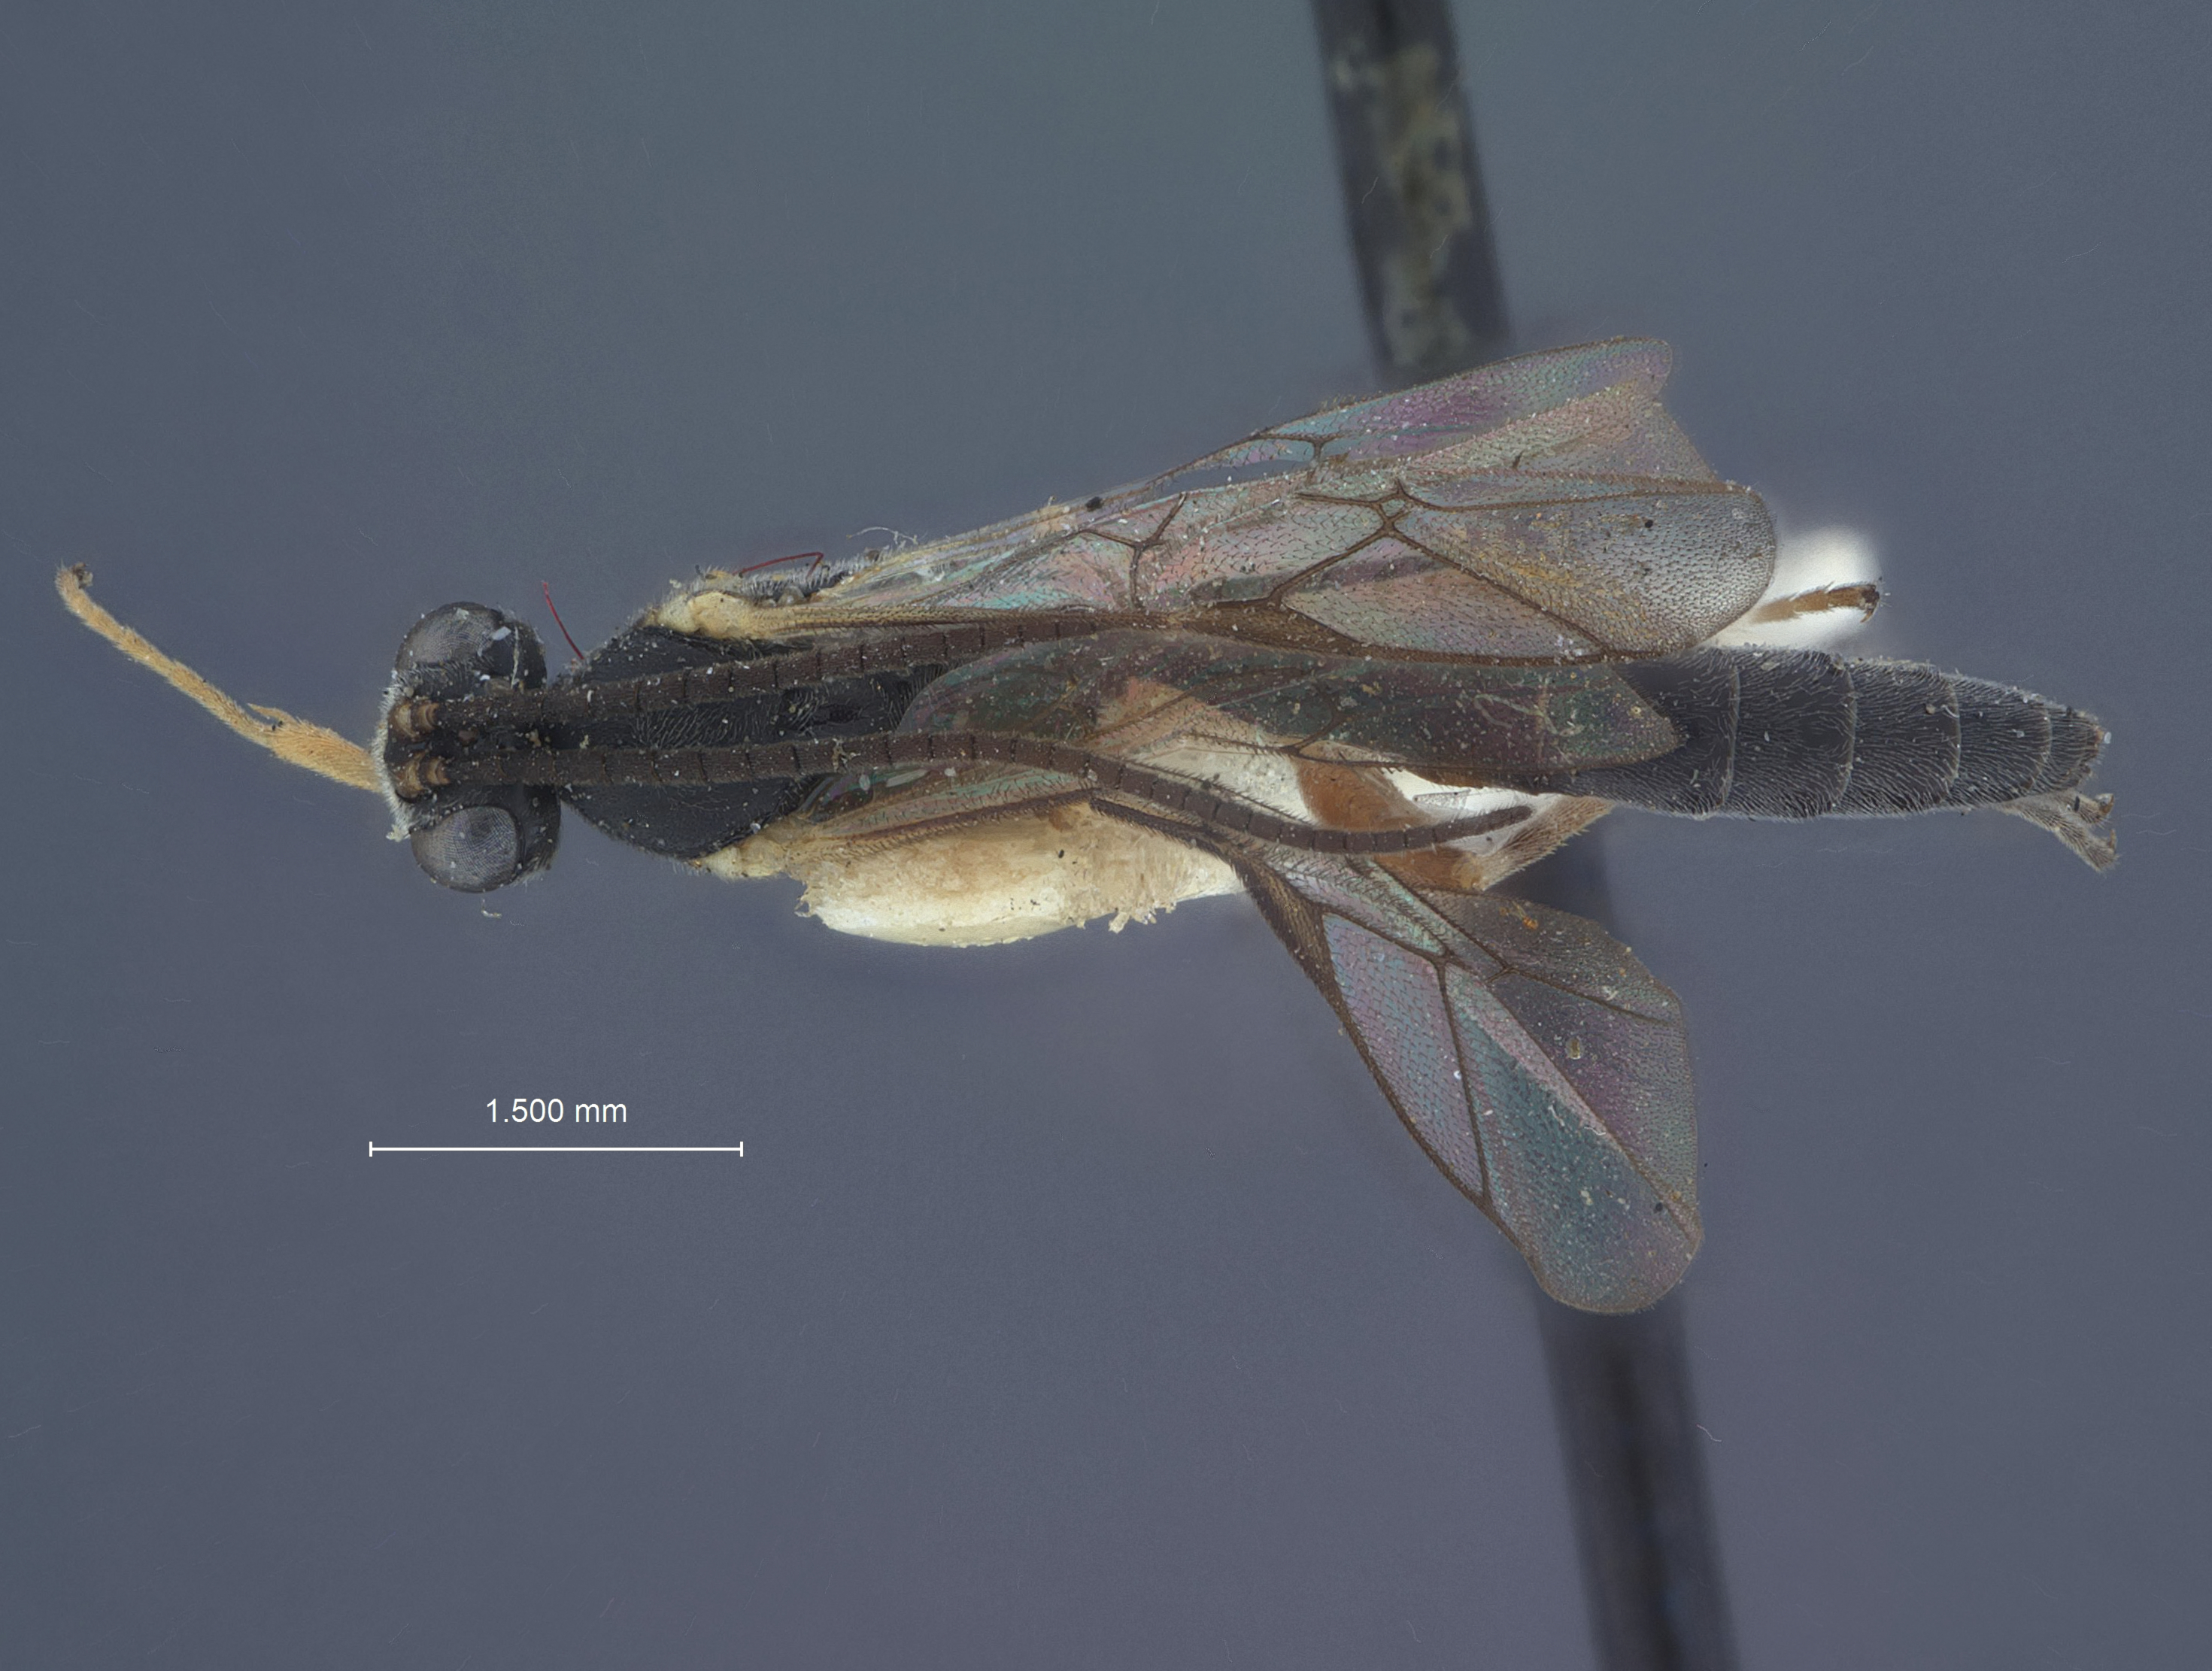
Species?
Campoplex openangorum
